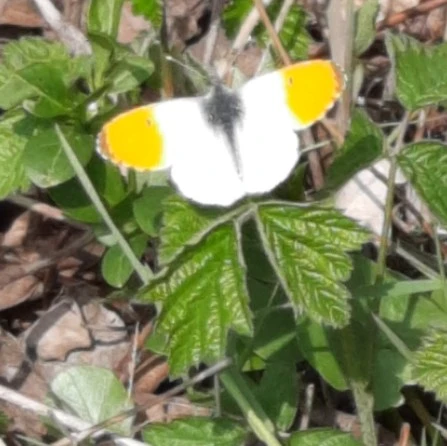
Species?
Anthocharis cardamines
